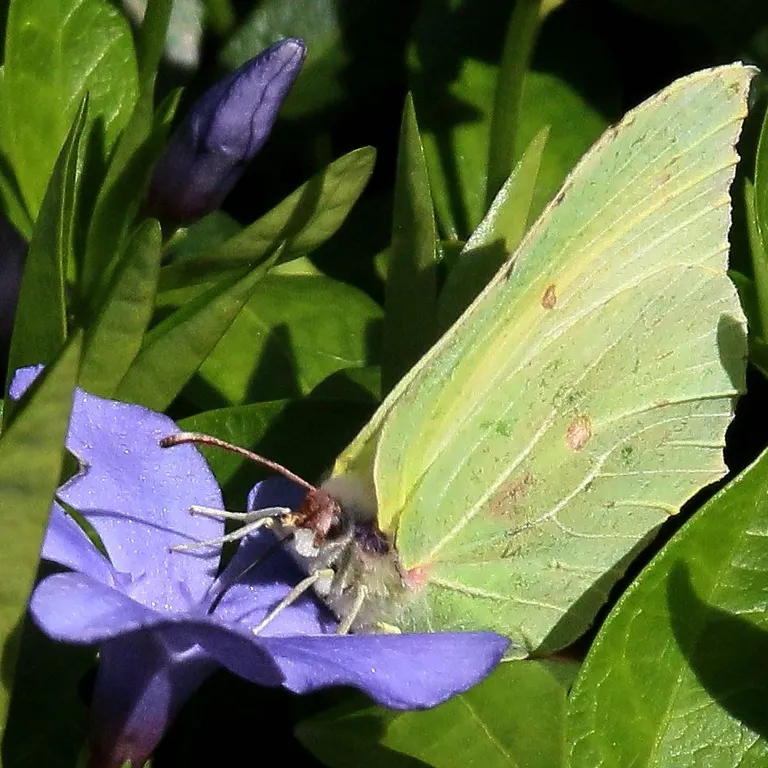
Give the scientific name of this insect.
Gonepteryx rhamni
